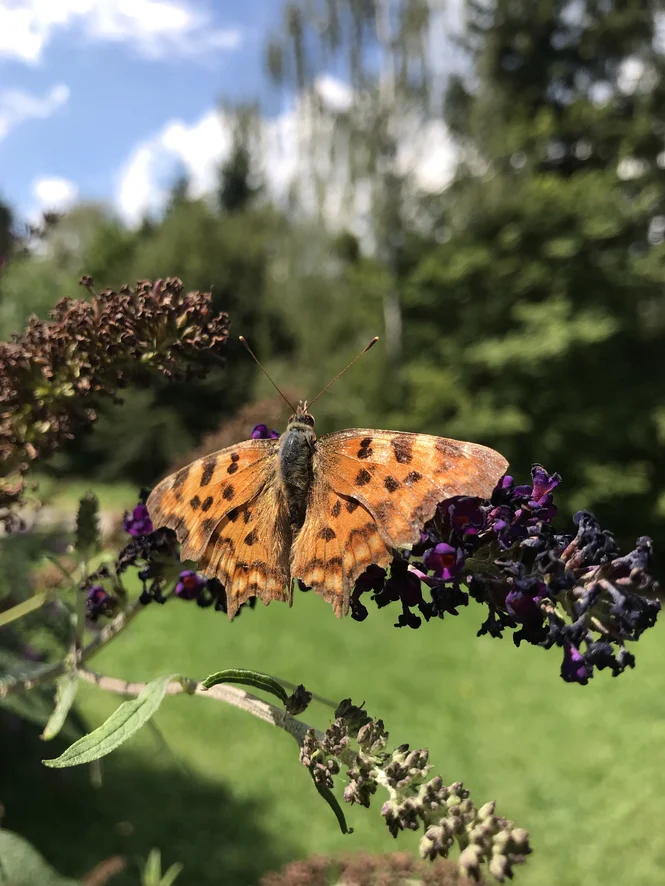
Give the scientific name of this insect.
Polygonia c-album
